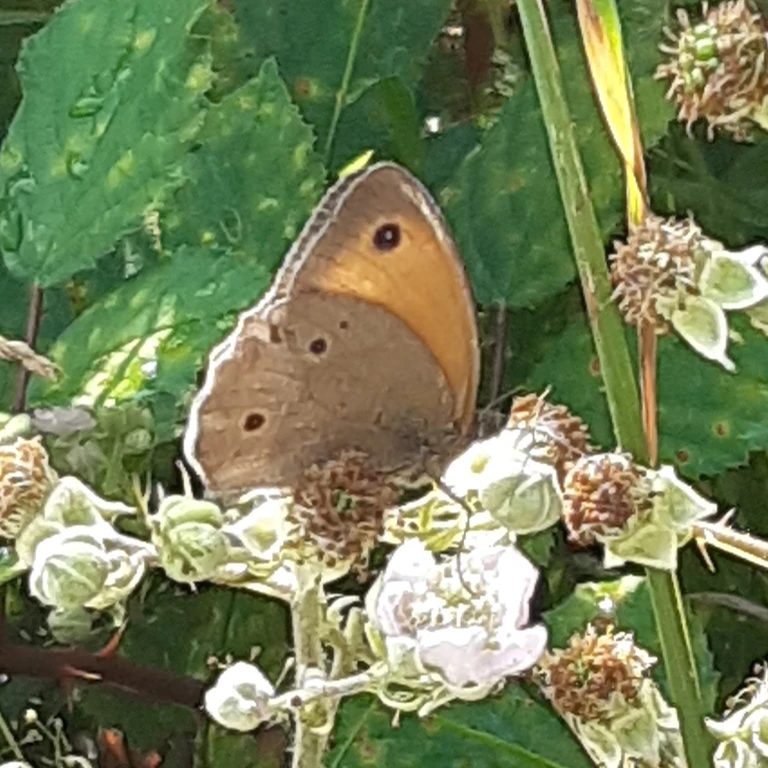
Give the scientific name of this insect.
Maniola jurtina
